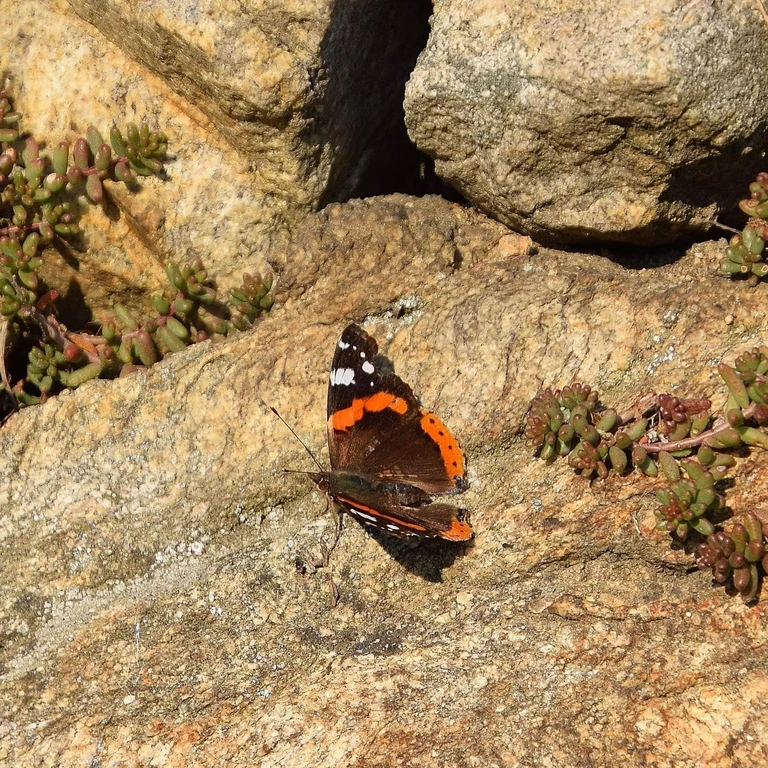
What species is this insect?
Vanessa atalanta
